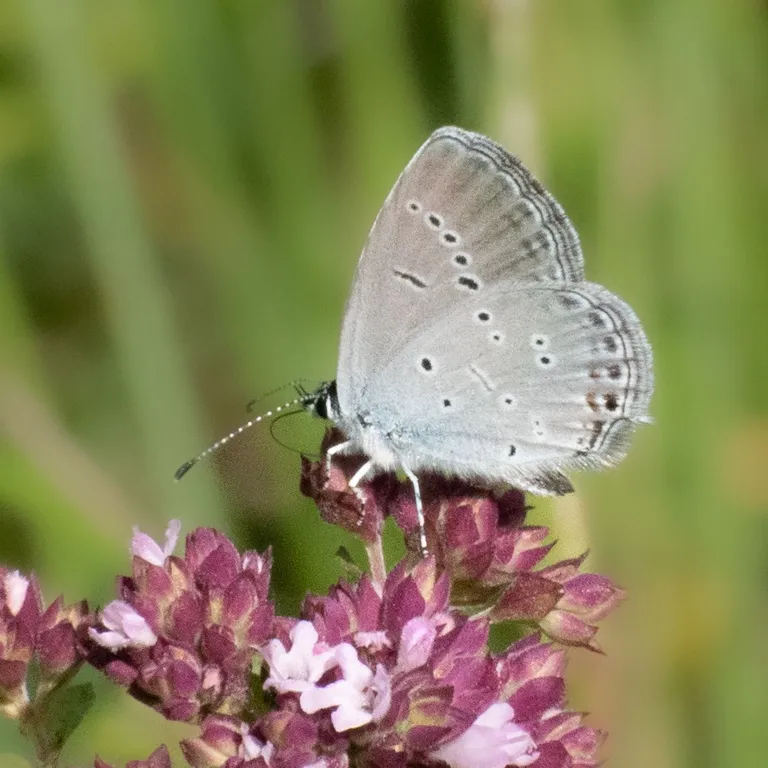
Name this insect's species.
Cupido decolorata (also Elkalyce decolorata)
